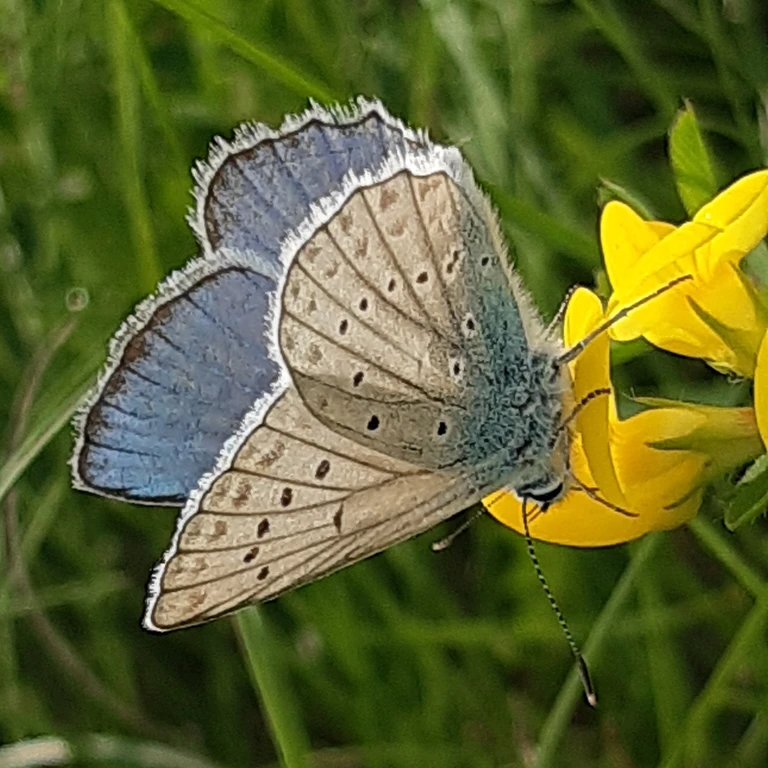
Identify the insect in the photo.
Polyommatus daphnis
